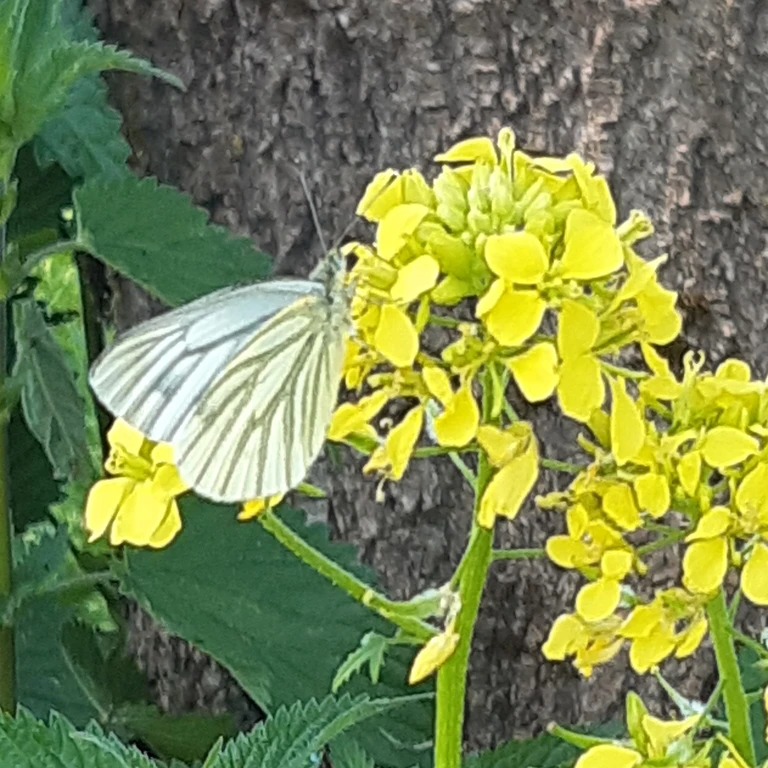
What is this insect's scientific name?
Pieris napi
